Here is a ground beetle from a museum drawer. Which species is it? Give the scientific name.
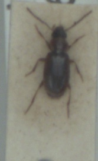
Acupalpus dubius
